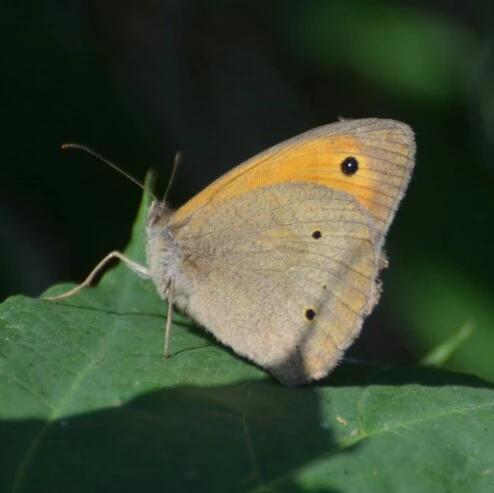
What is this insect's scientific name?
Maniola jurtina
